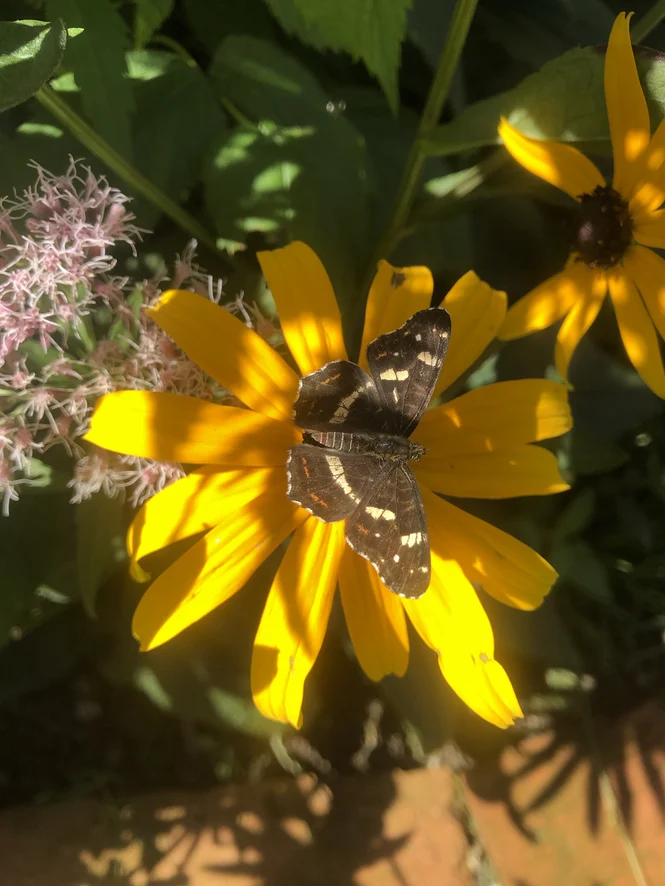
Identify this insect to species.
Araschnia levana
